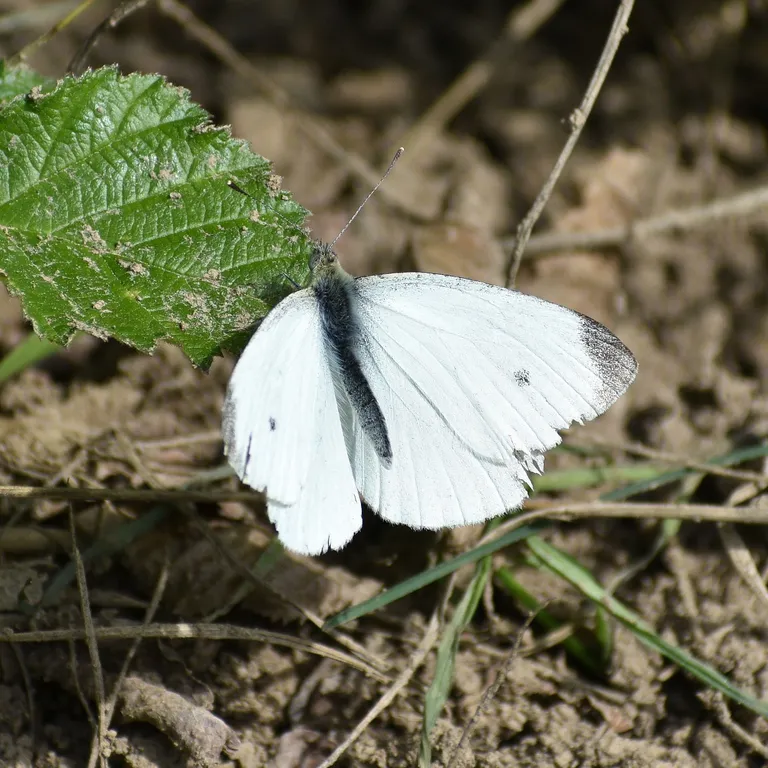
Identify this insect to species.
Pieris rapae
